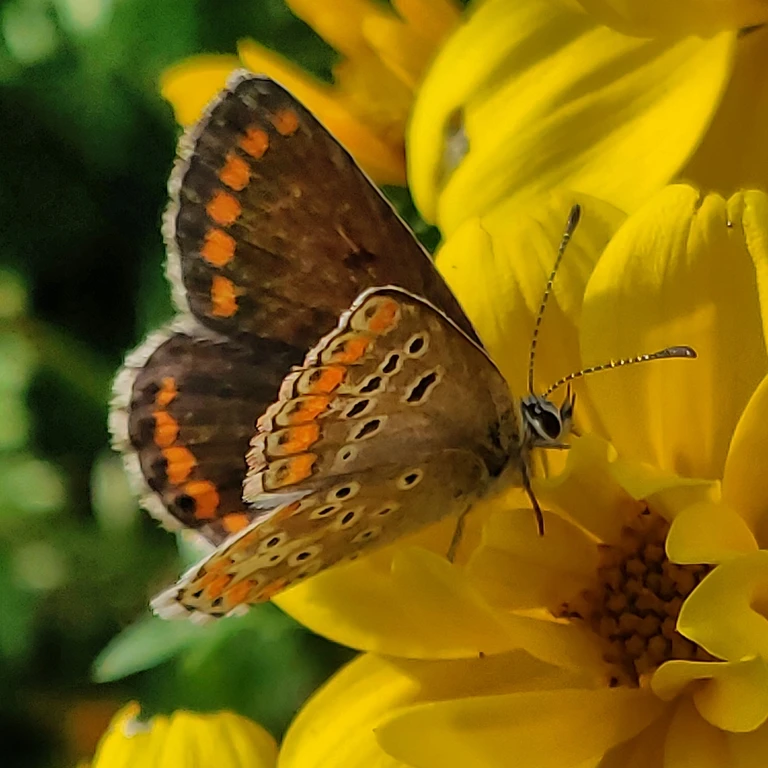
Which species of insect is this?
Aricia agestis/artaxerxes
